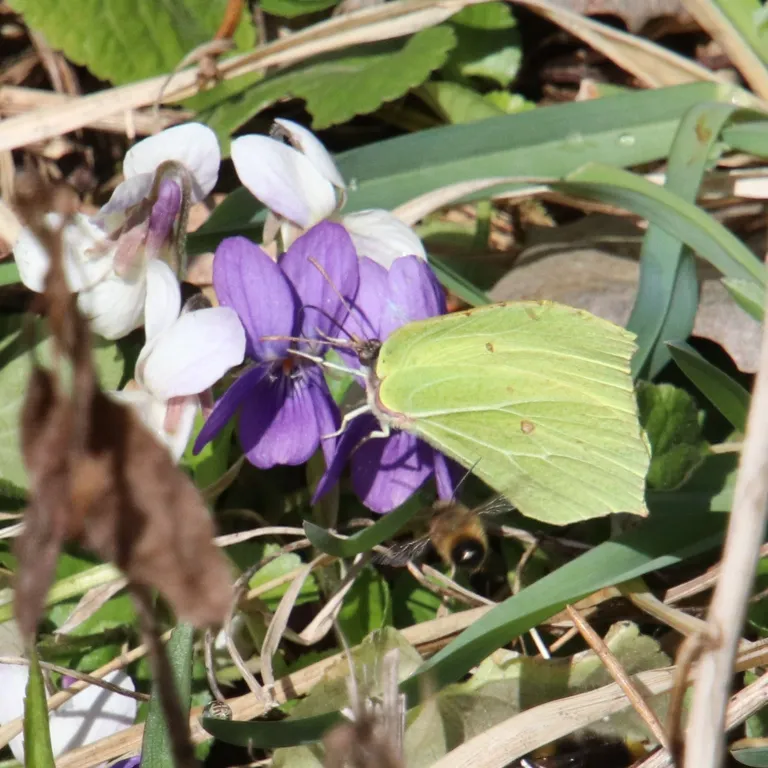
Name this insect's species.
Gonepteryx rhamni
